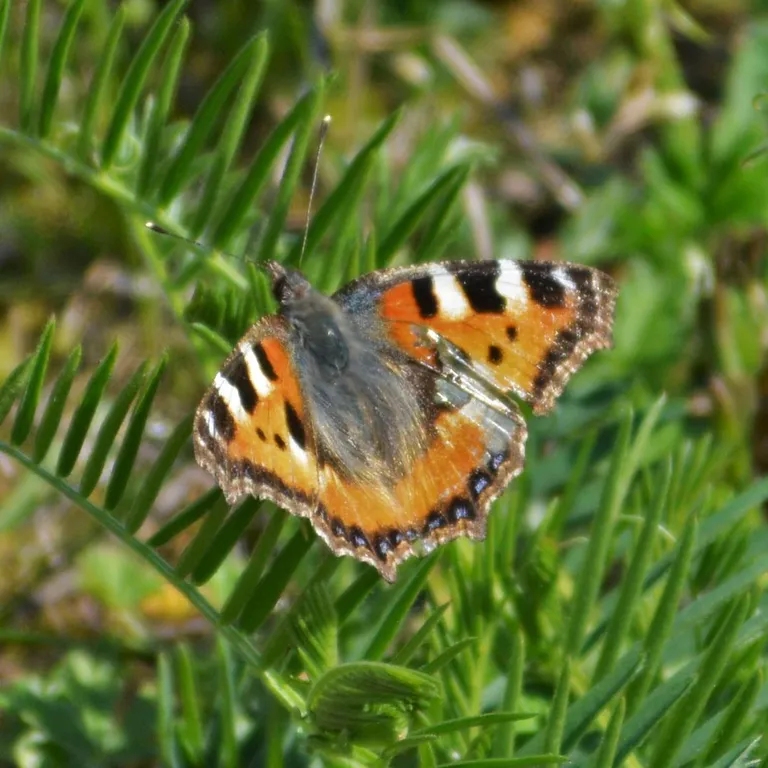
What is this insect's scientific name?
Aglais urticae
